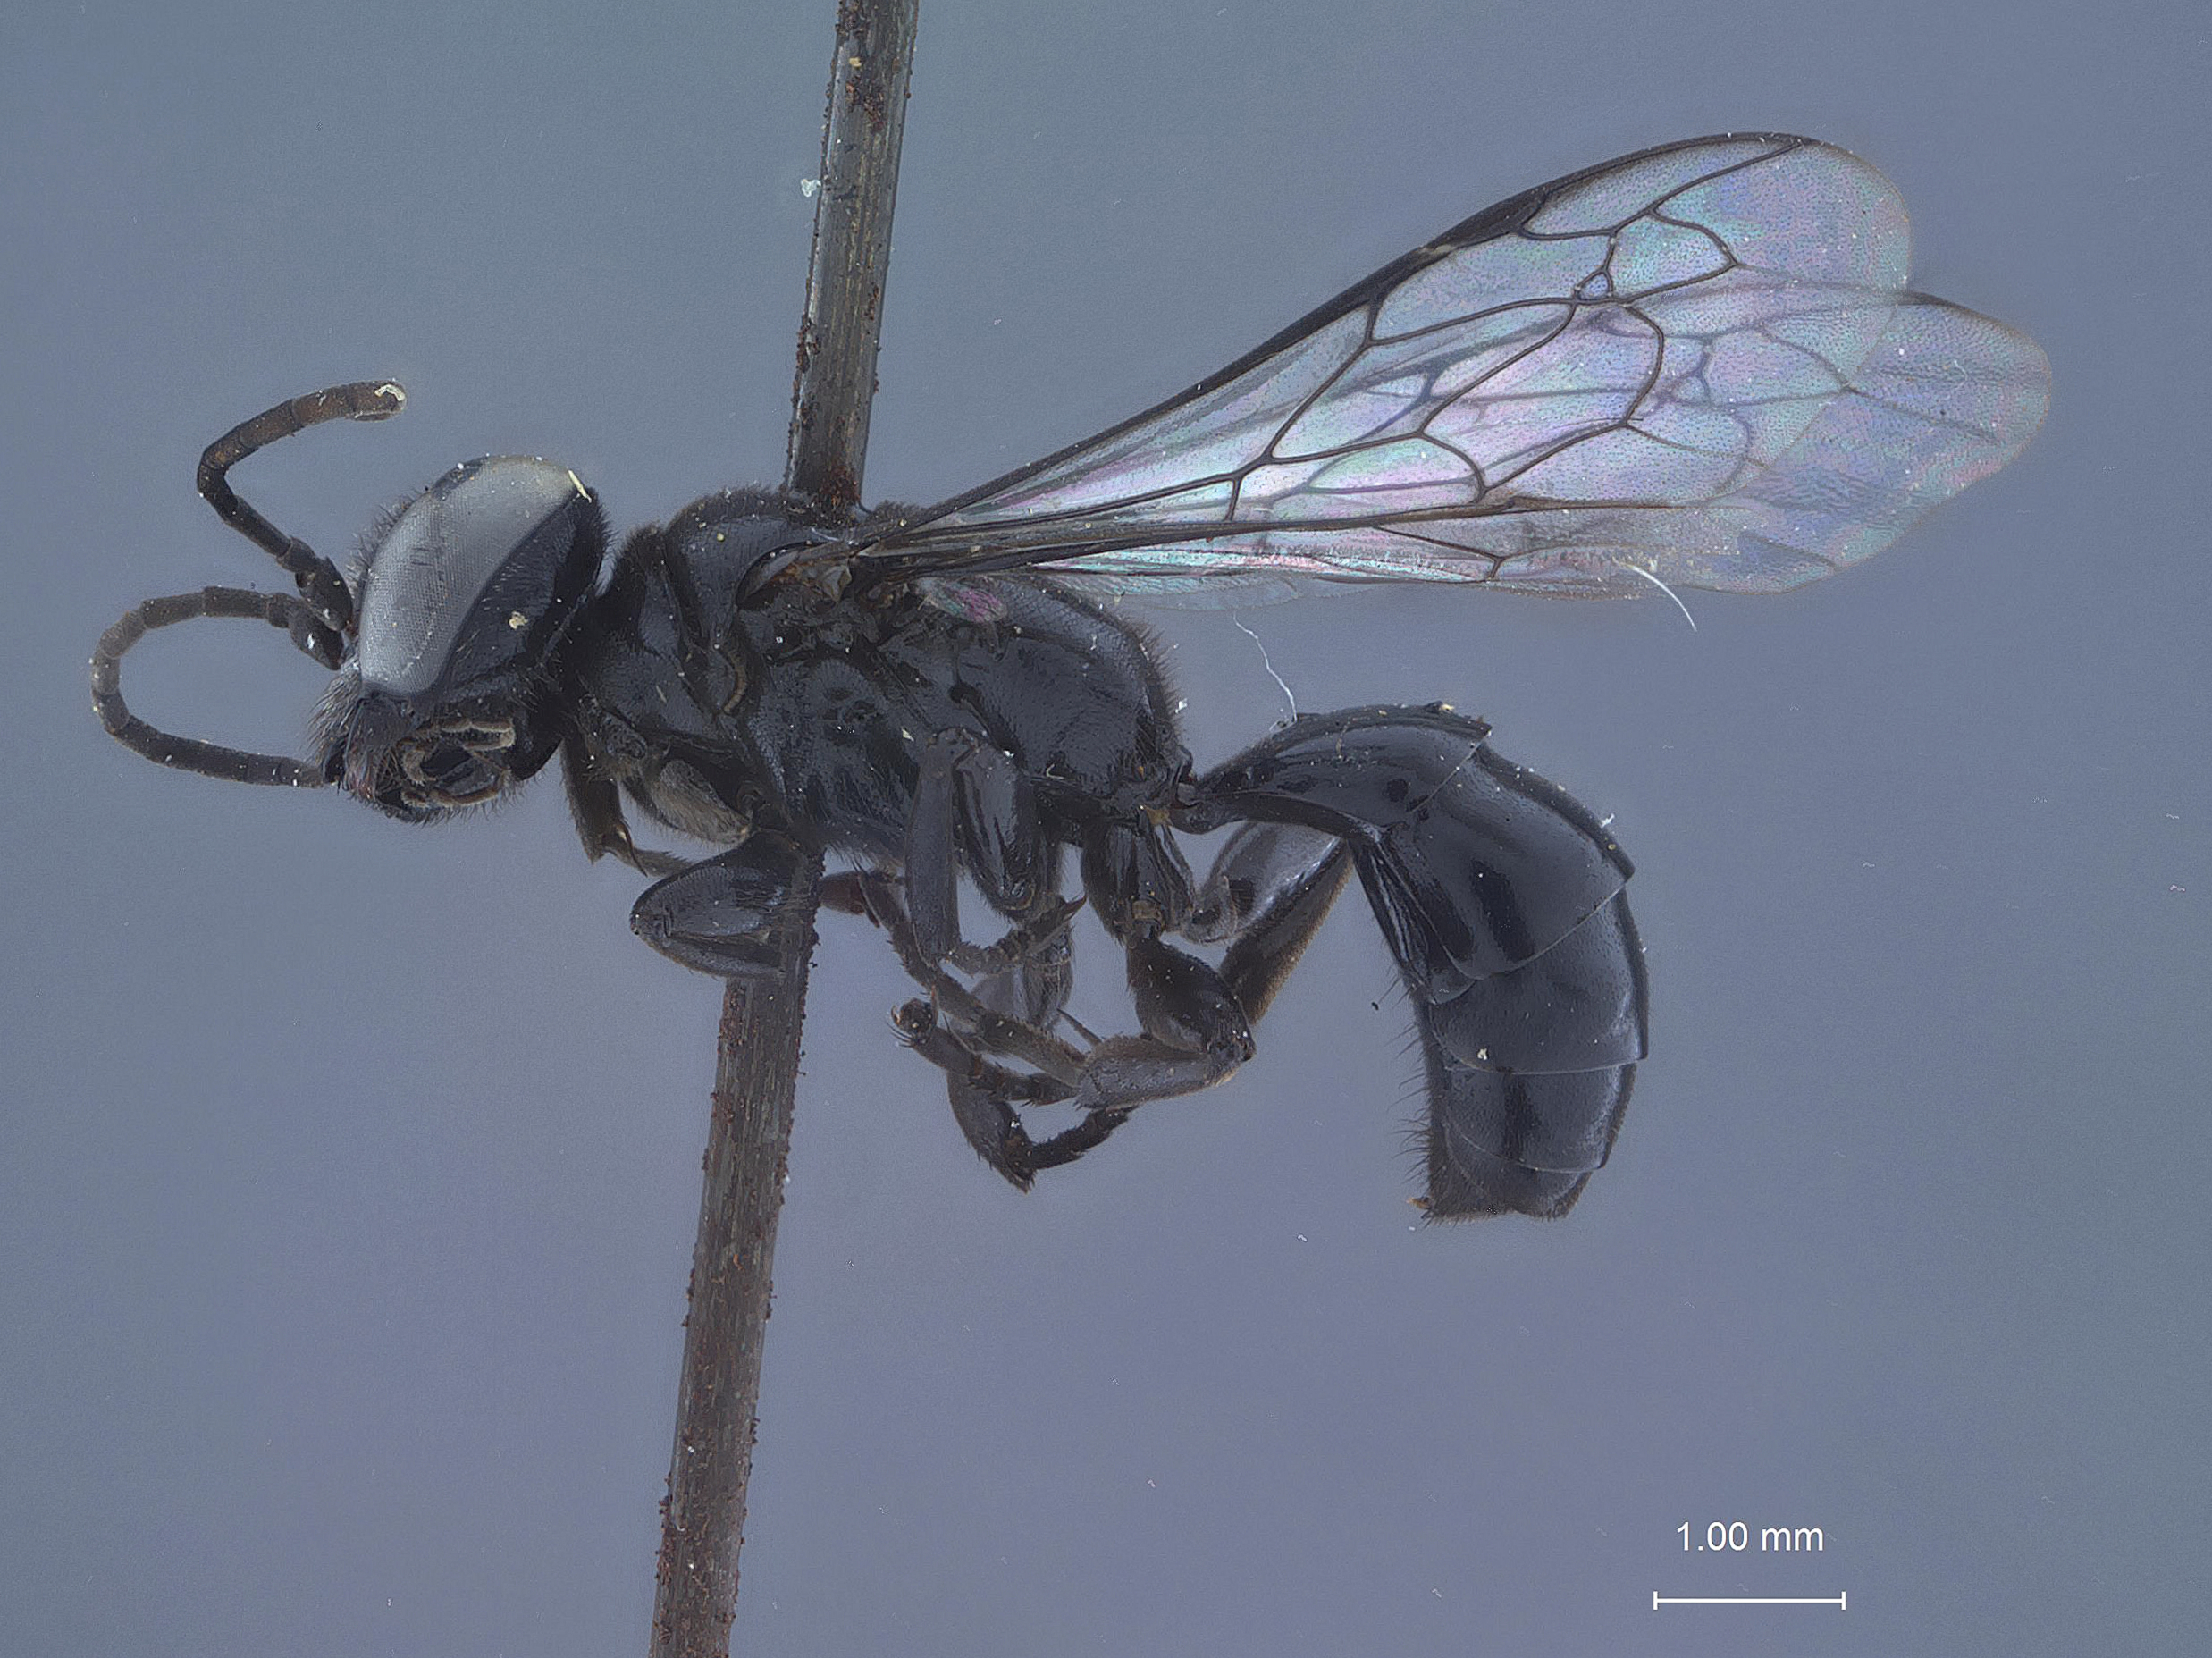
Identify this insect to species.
Pison nigellum
